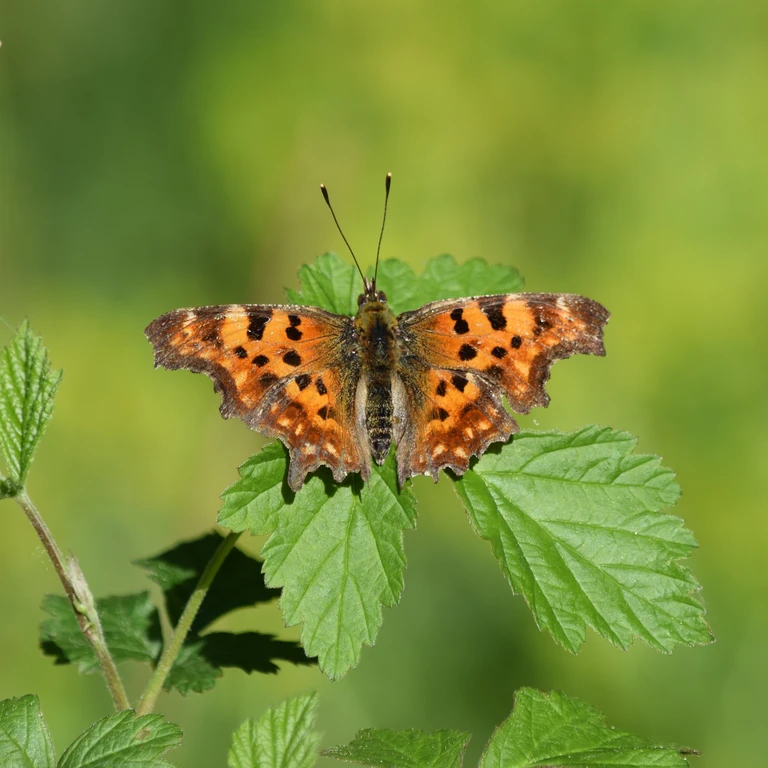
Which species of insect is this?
Polygonia c-album
